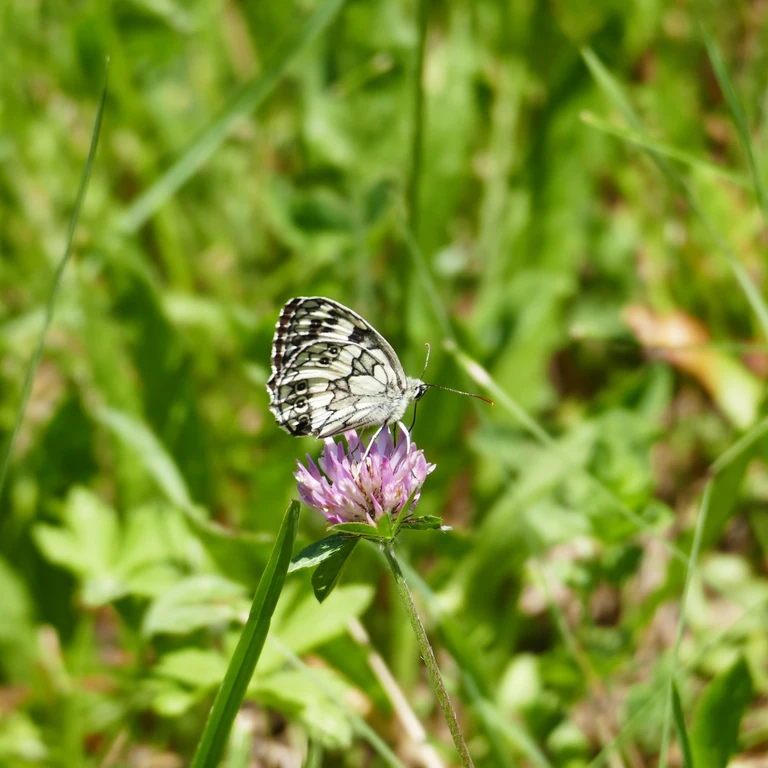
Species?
Melanargia galathea
